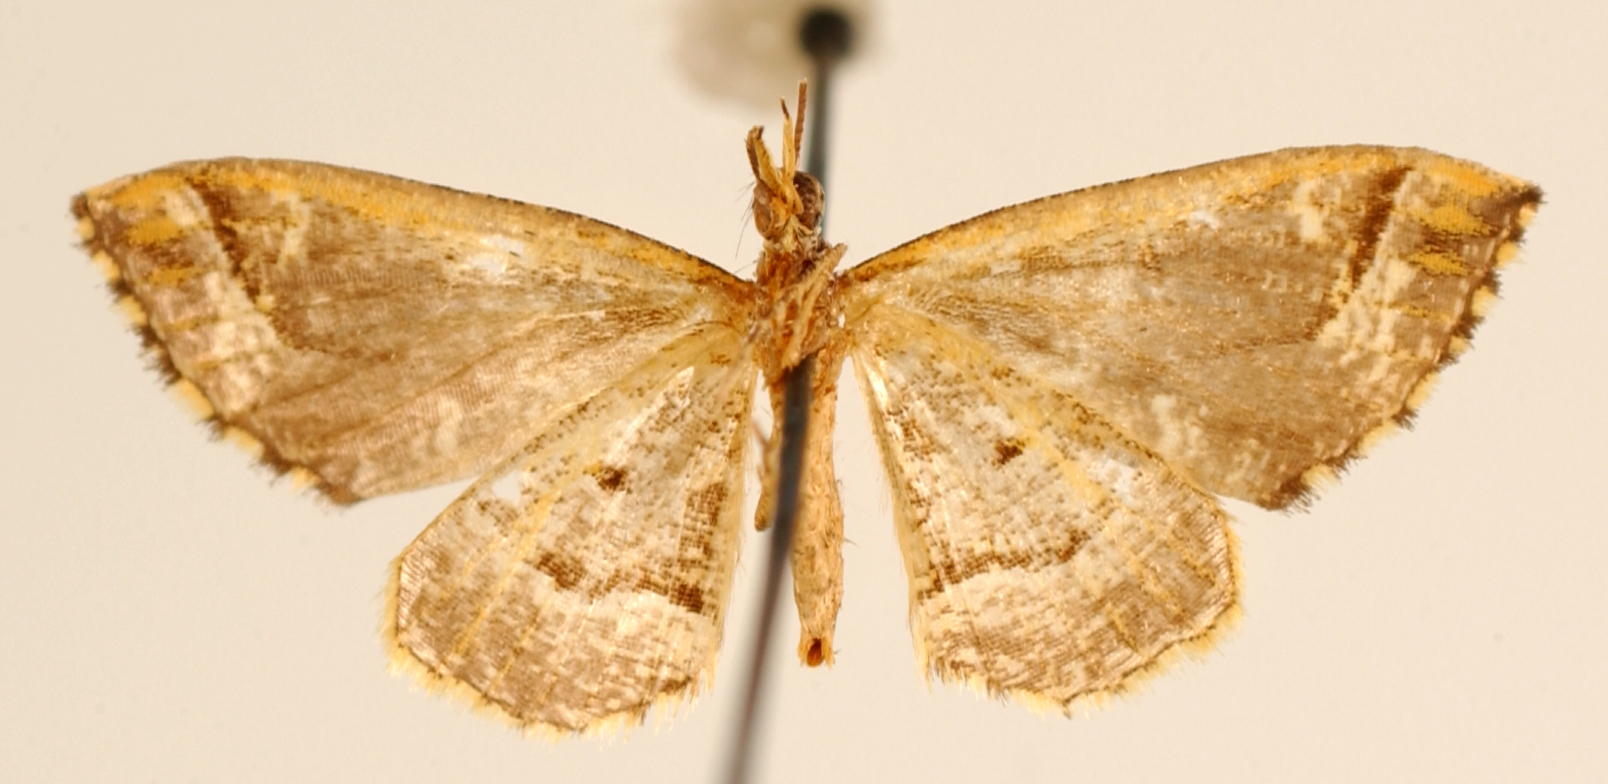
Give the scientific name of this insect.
Psaliodes torsilinea
